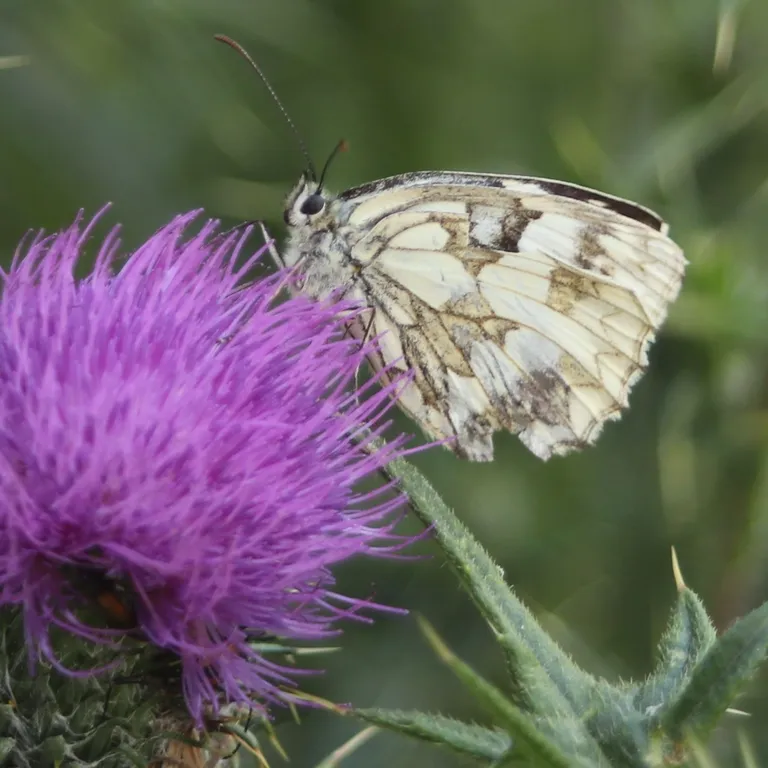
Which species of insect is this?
Melanargia galathea
